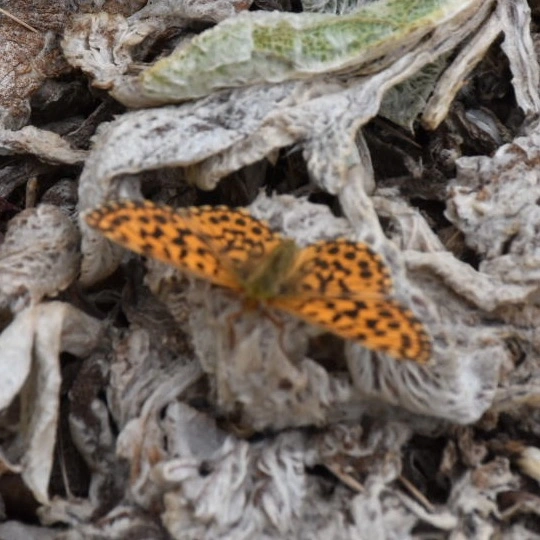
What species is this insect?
Boloria dia
